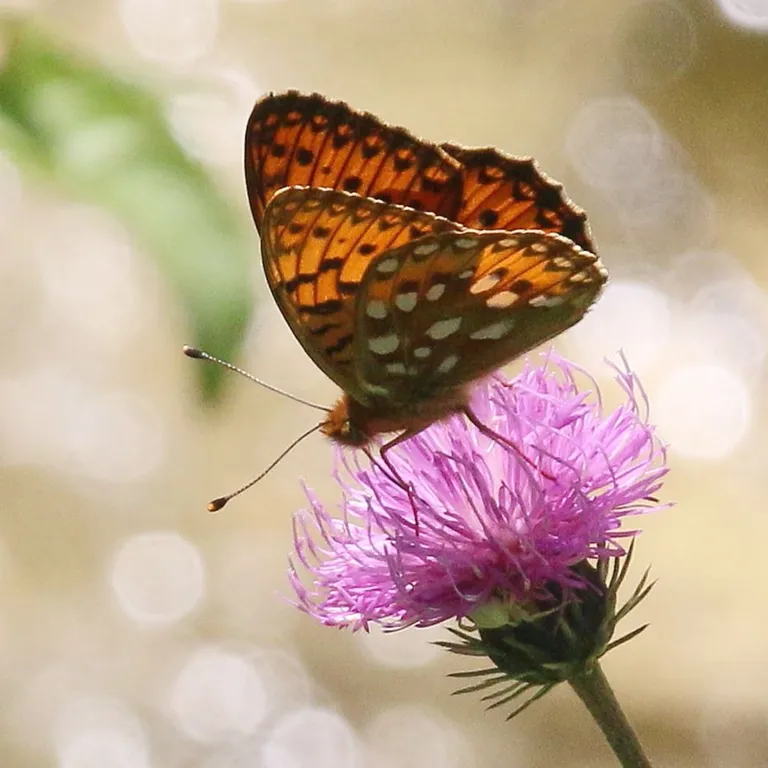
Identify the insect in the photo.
Speyeria aglaja
